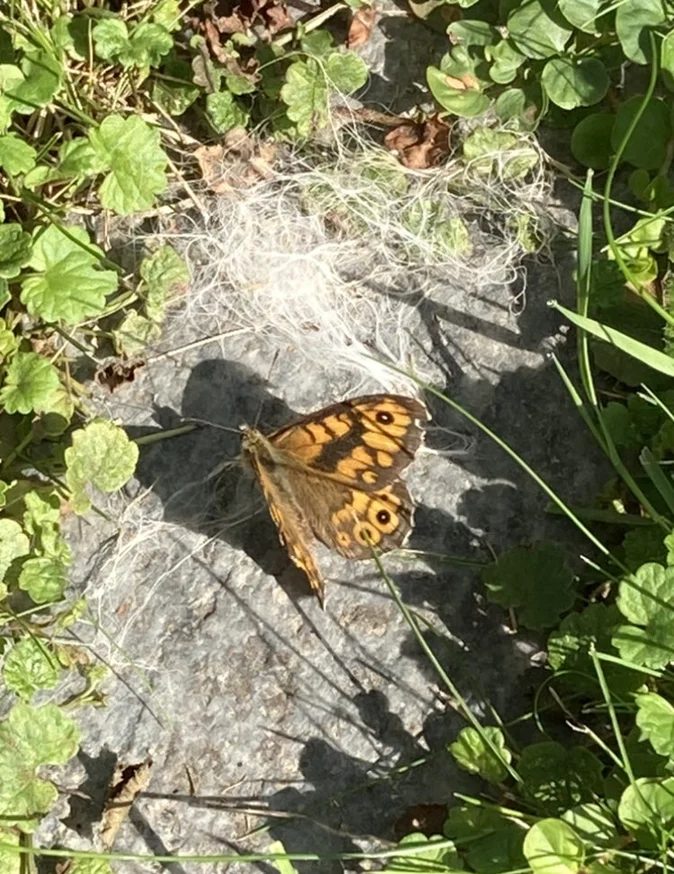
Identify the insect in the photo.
Lasiommata megera (also Pararge megera)
